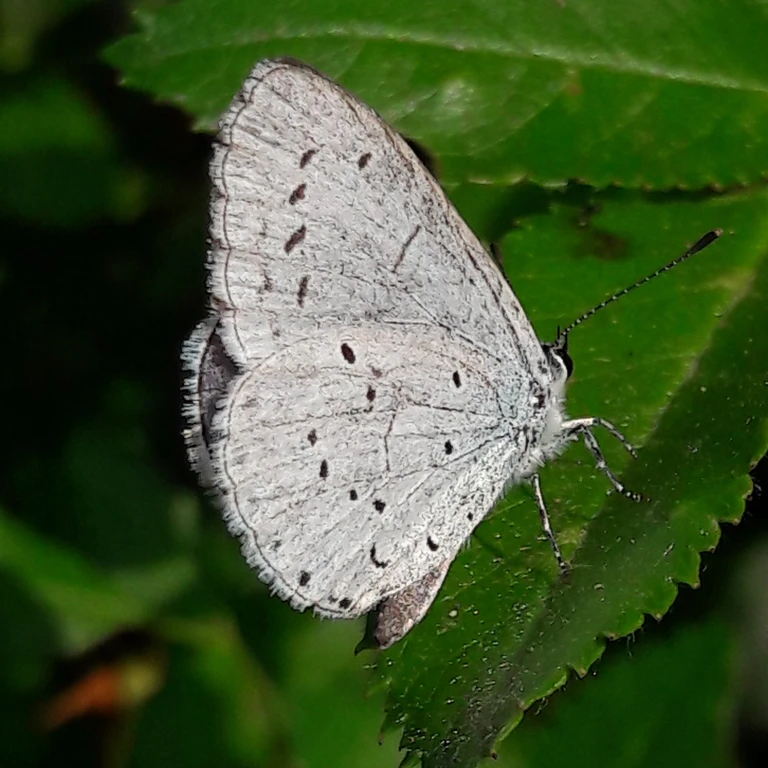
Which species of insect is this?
Celastrina argiolus
